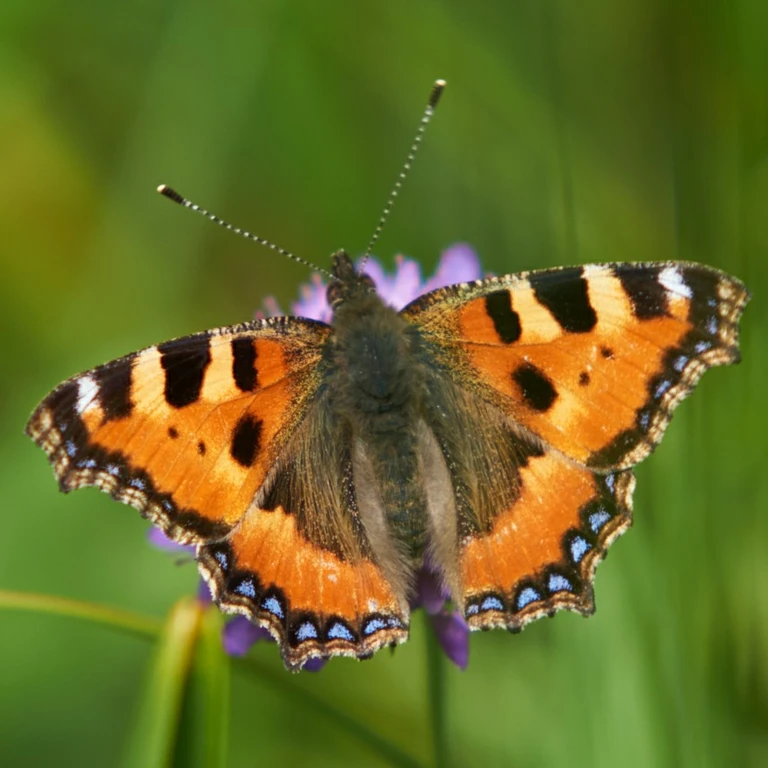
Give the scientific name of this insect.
Aglais urticae
